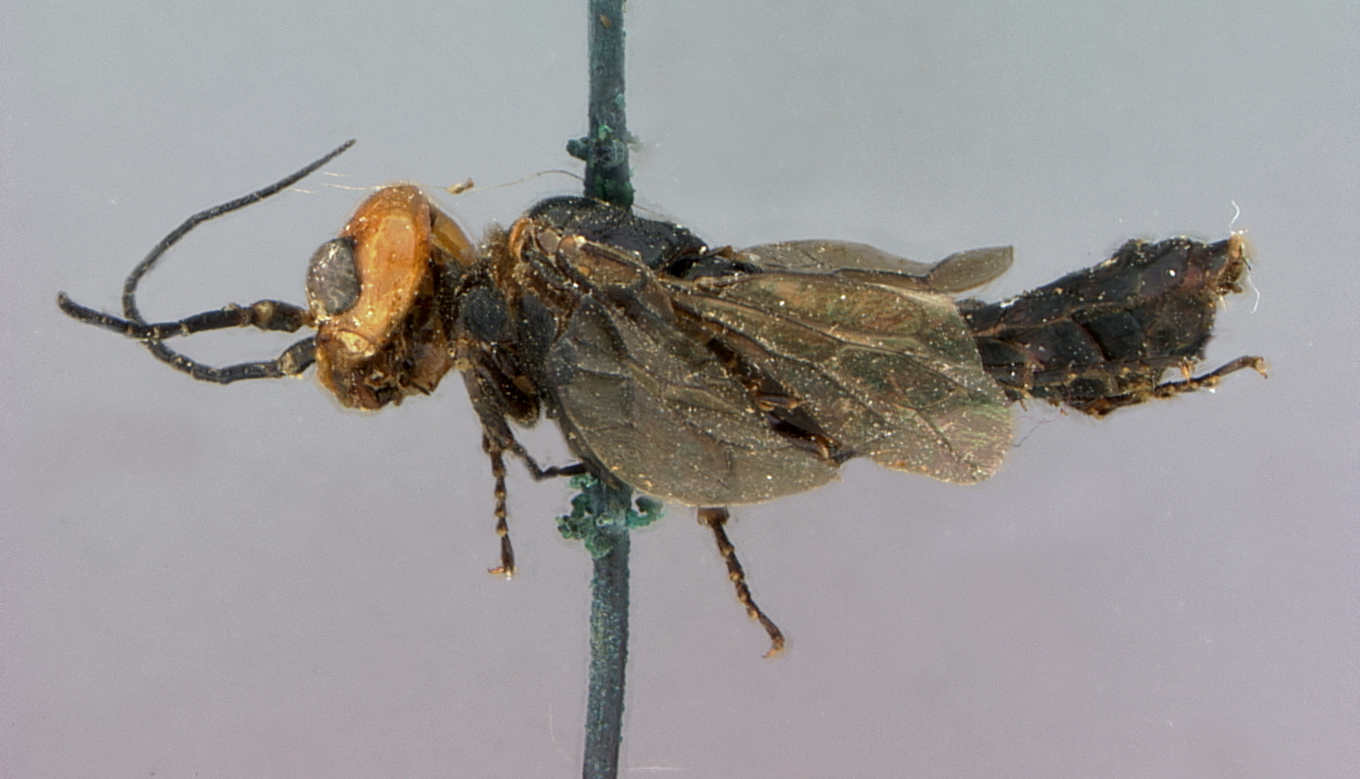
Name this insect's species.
Cephaleia fulviceps
